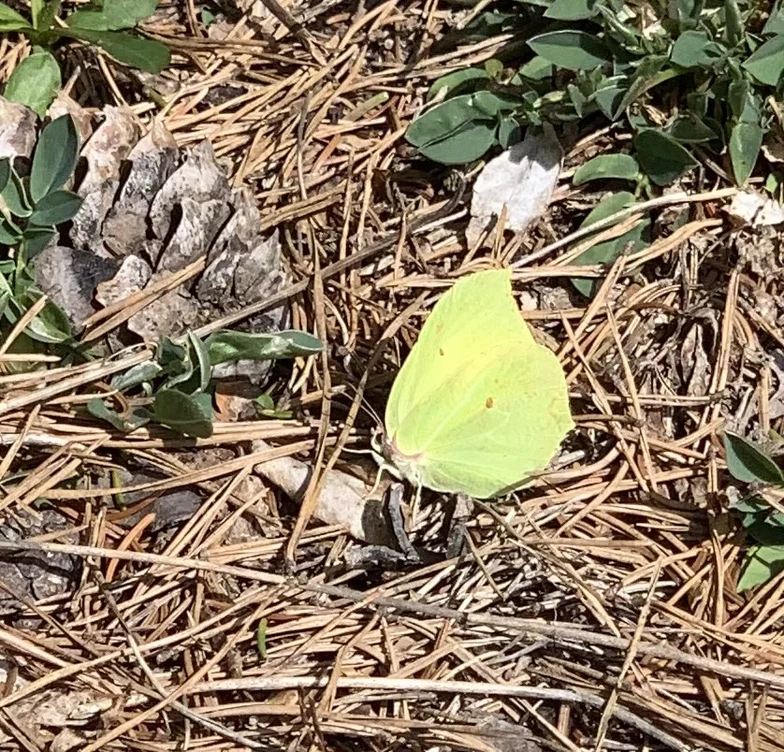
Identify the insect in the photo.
Gonepteryx rhamni
